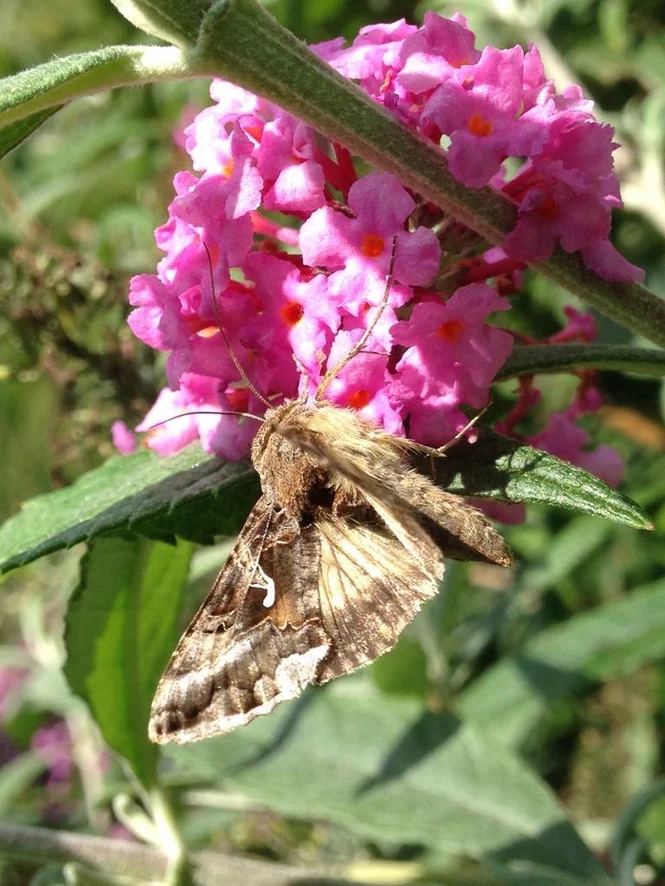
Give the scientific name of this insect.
Autographa gamma
